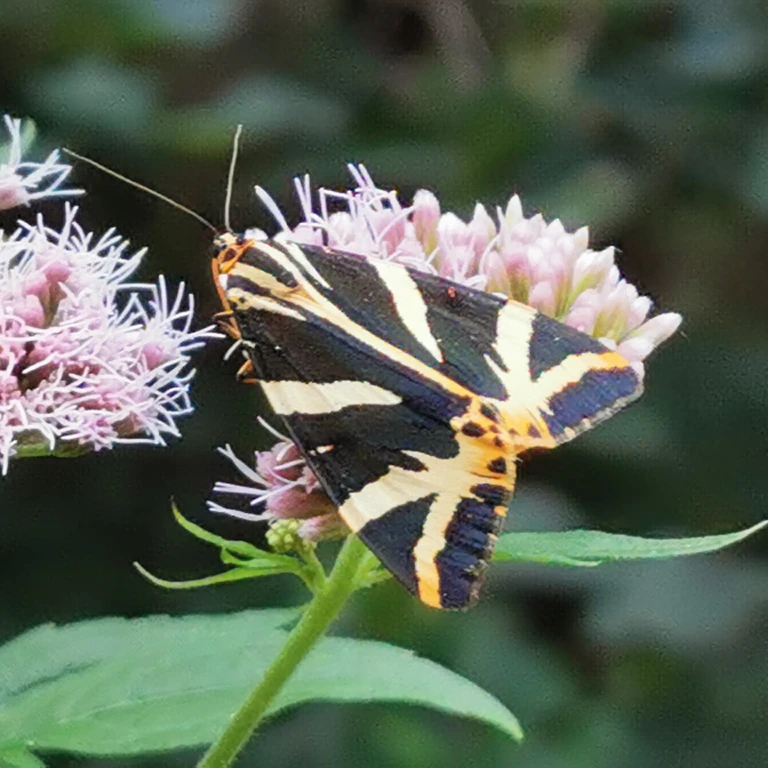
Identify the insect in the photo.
Euplagia quadripunctaria
